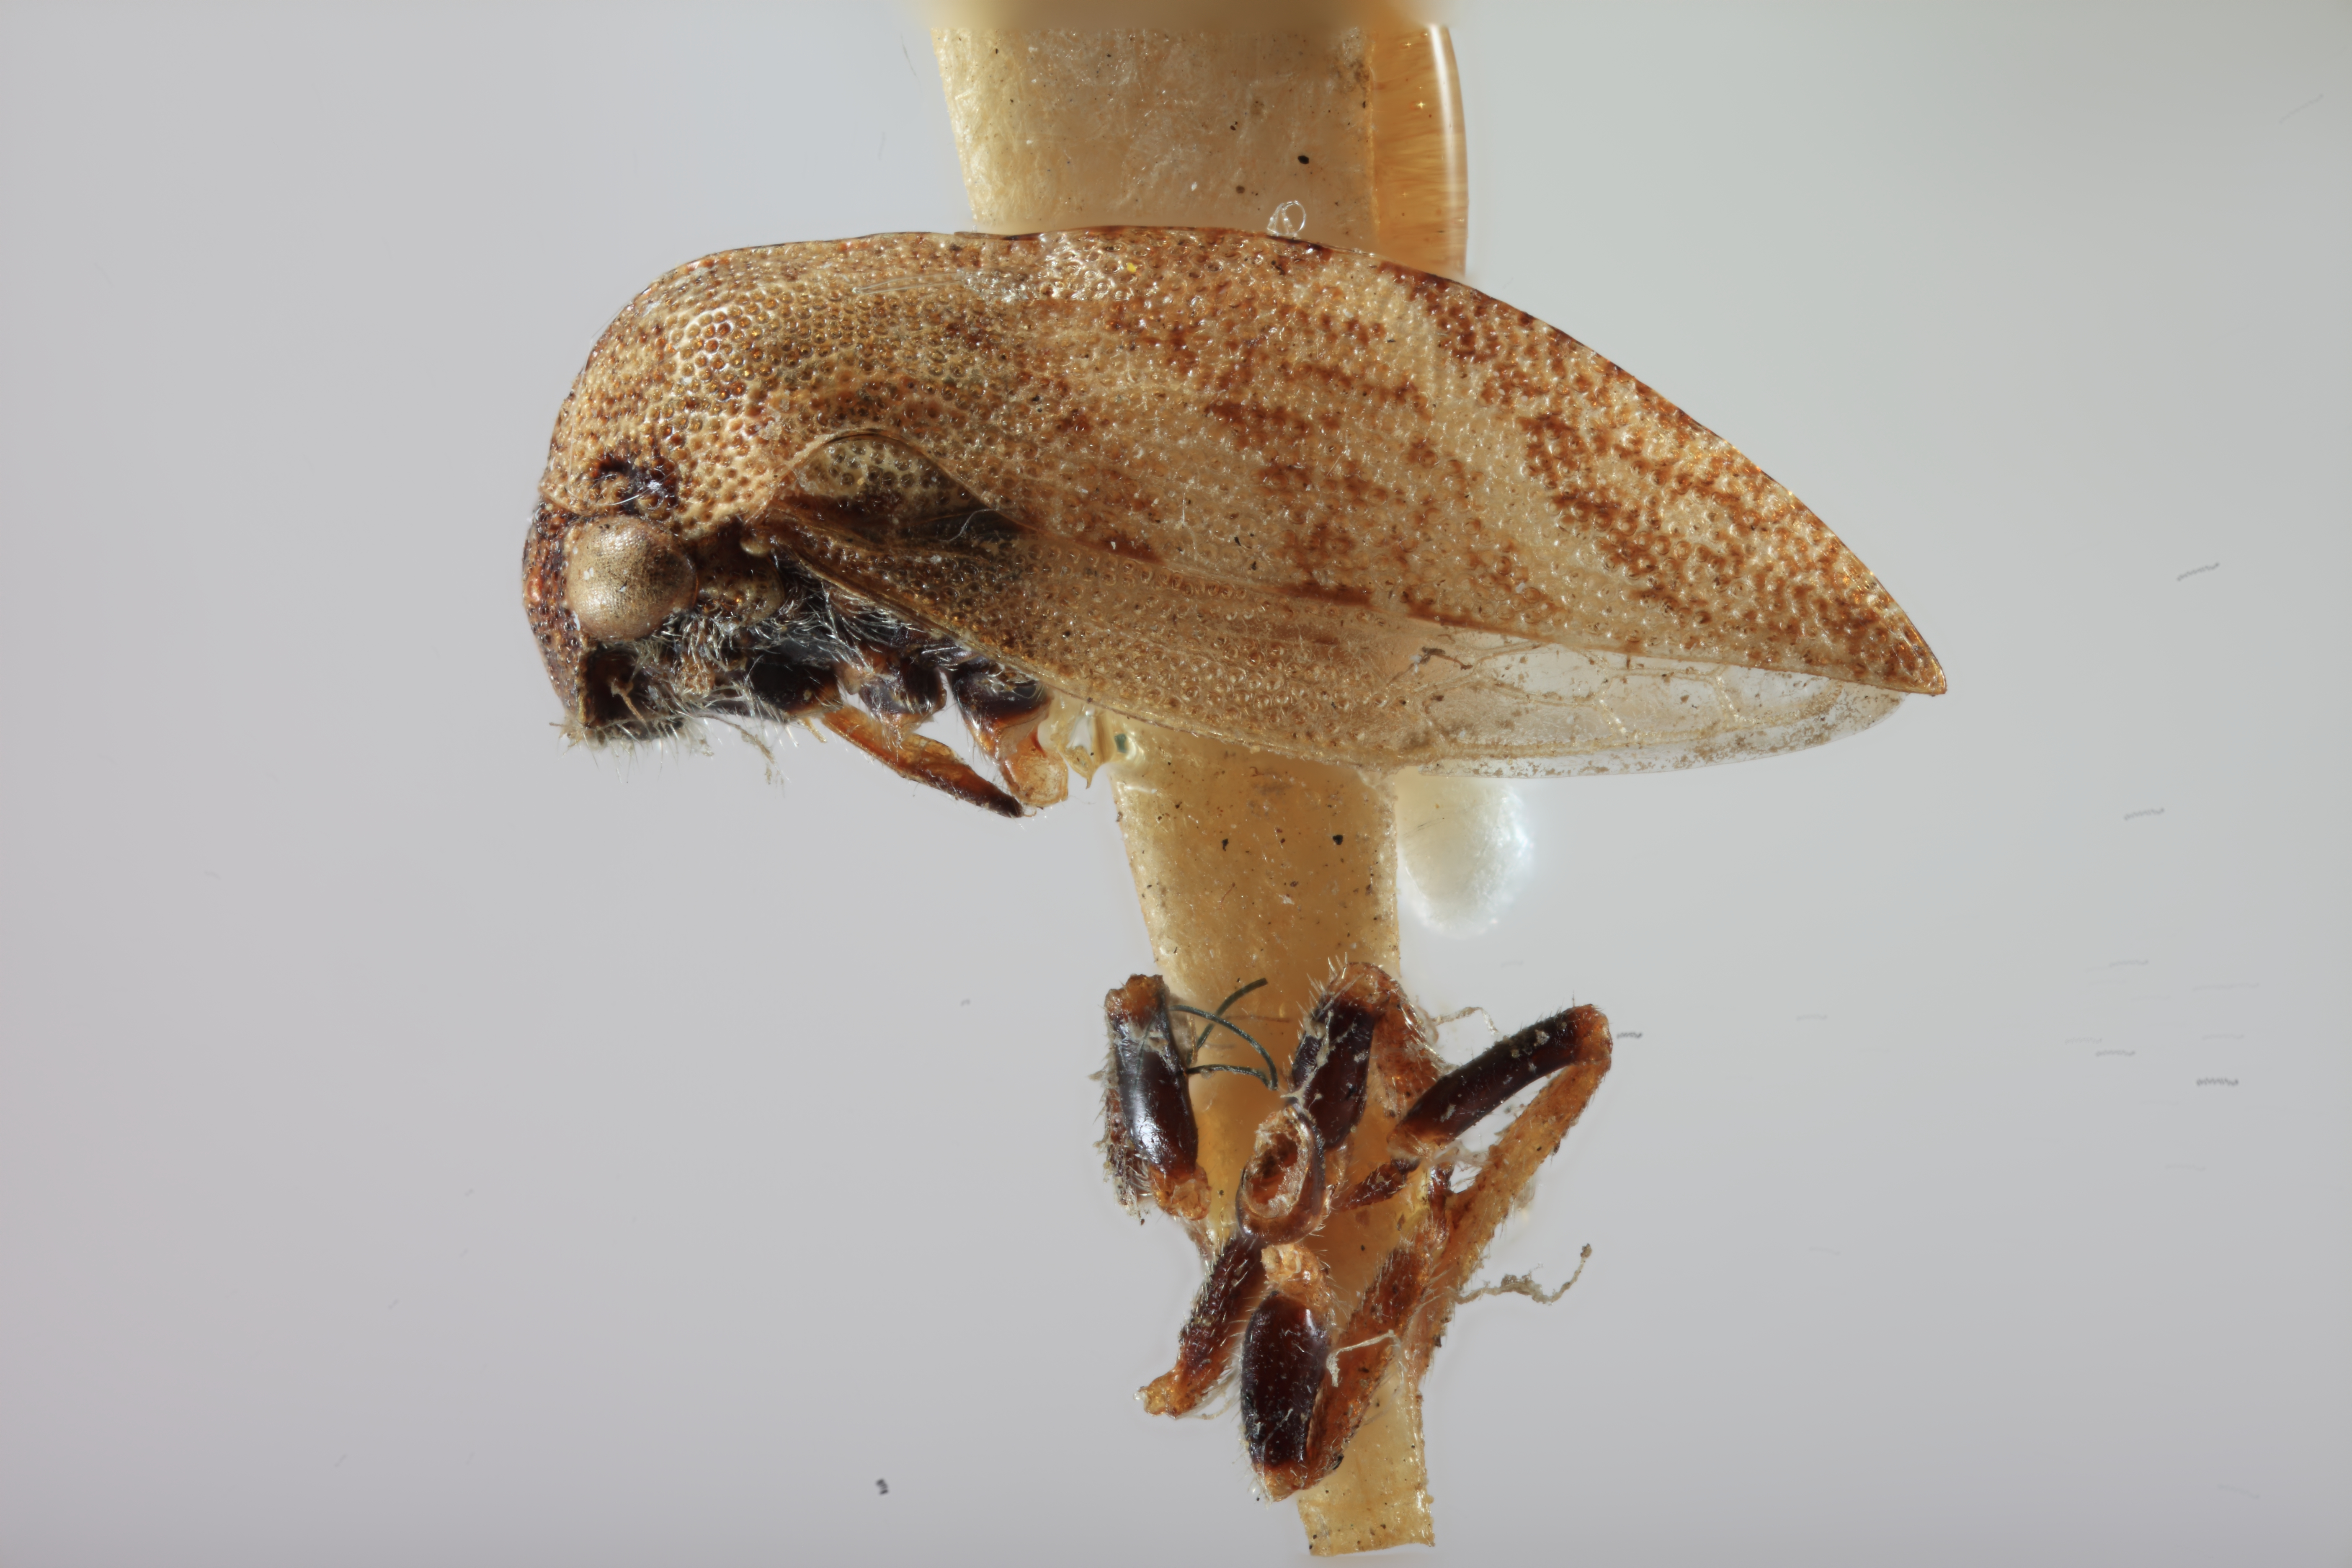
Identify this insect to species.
Publilia bicinctura
